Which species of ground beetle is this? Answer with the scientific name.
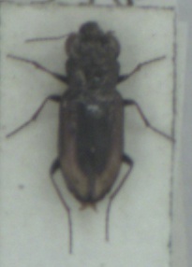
Notiophilus biguttatus
